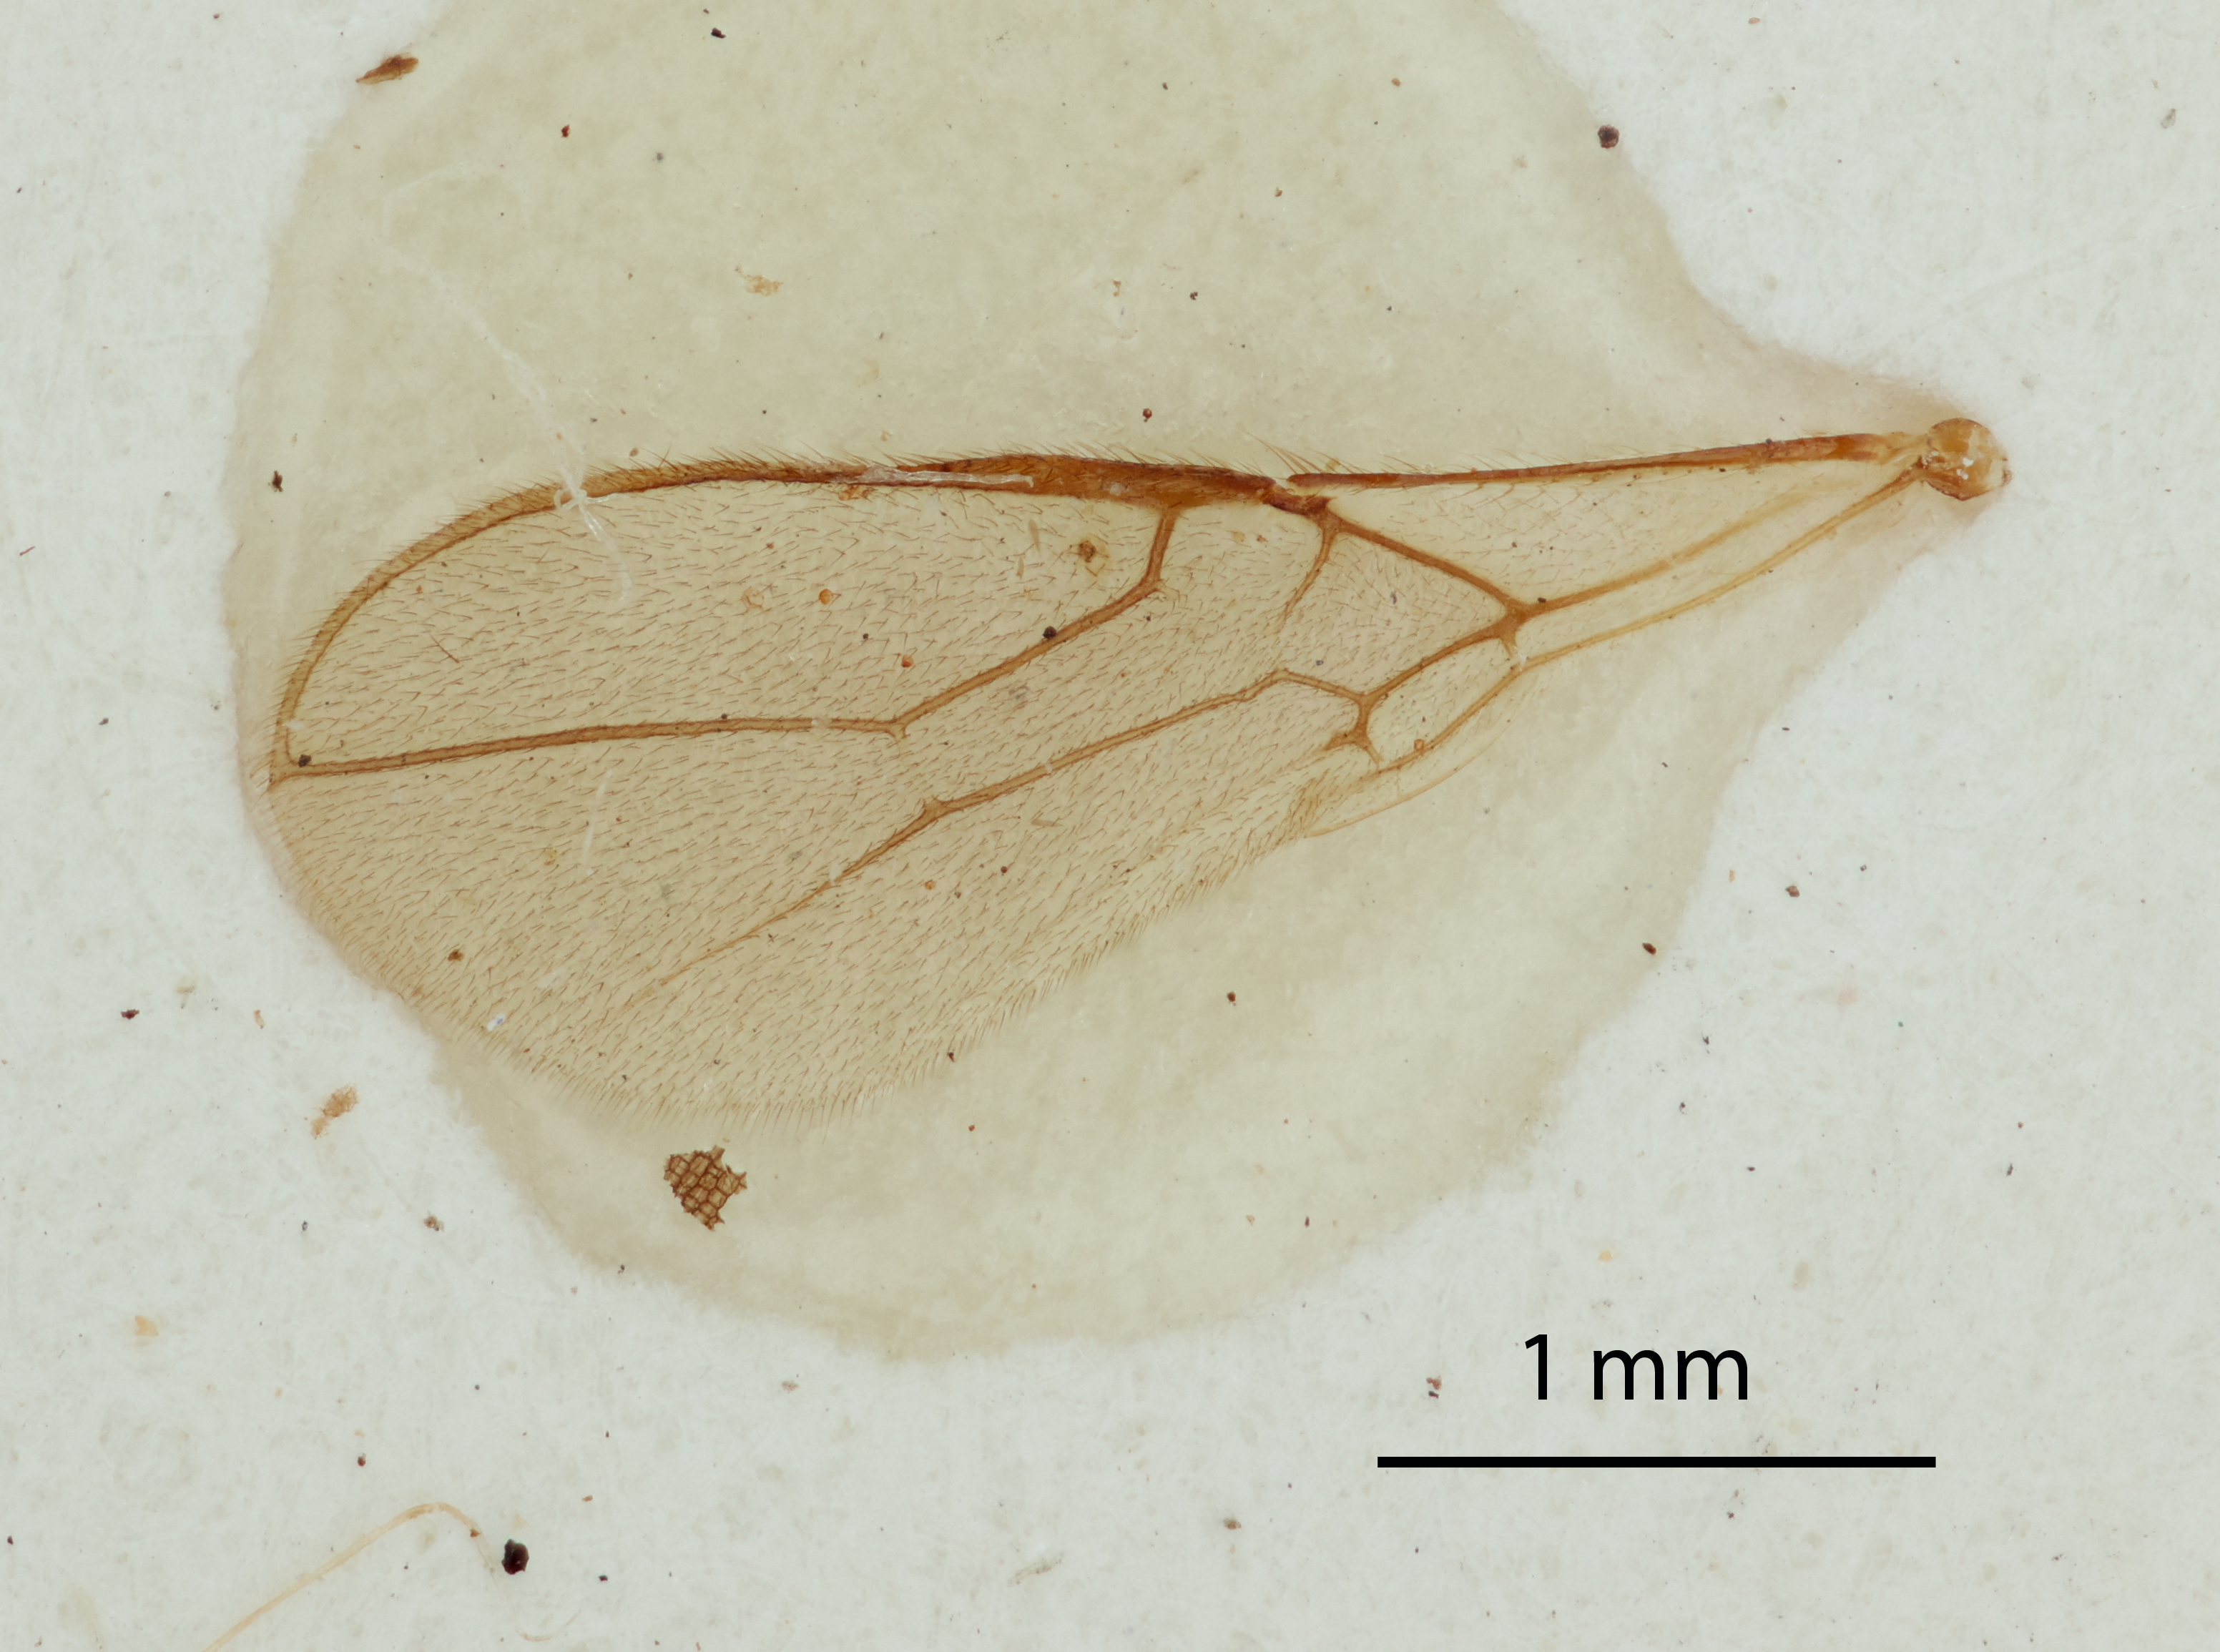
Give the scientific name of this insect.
Aspilota supramedia
